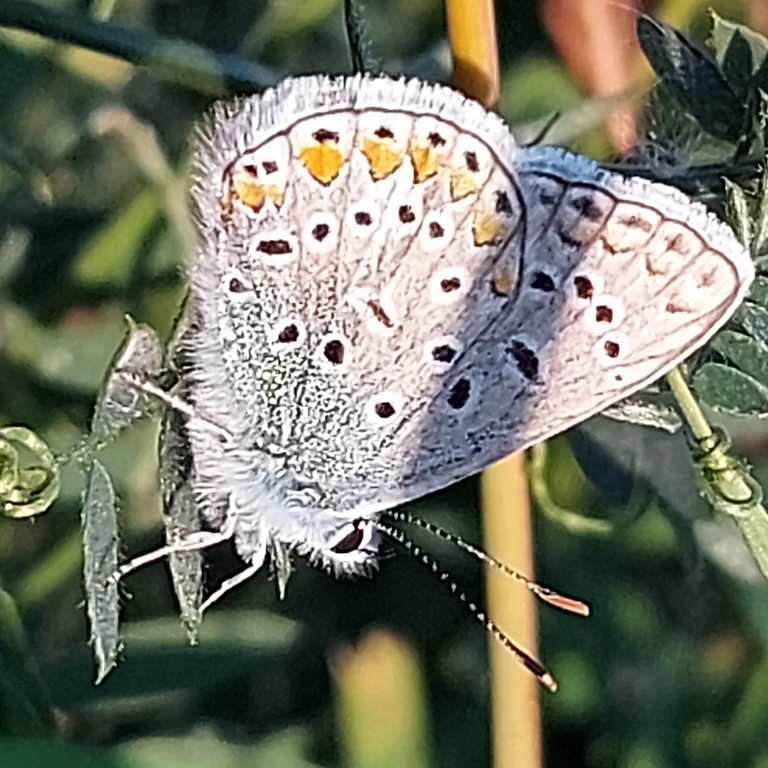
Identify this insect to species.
Polyommatus icarus
